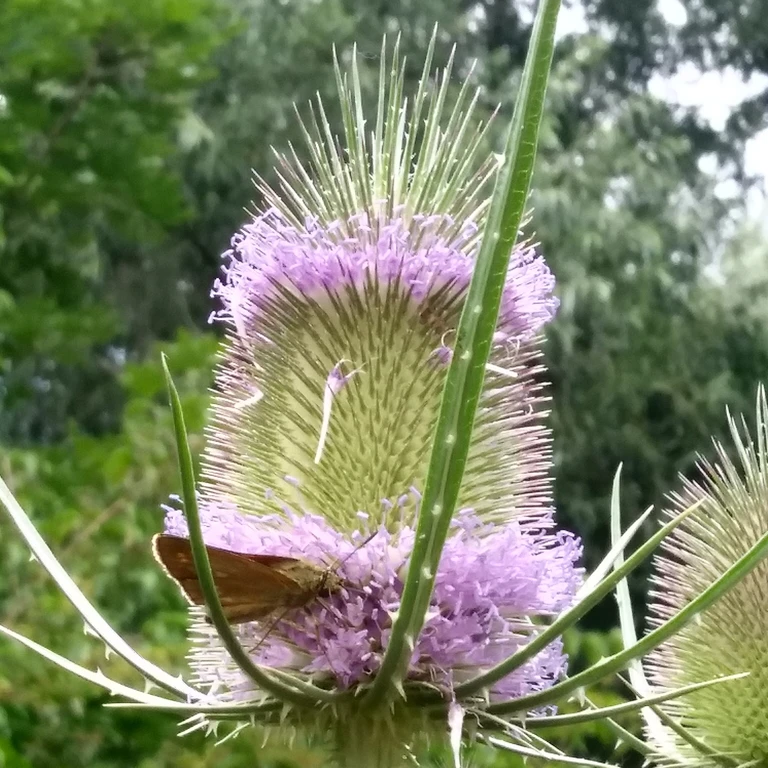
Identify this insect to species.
Ochlodes sylvanus (also Ochlodes venata)
